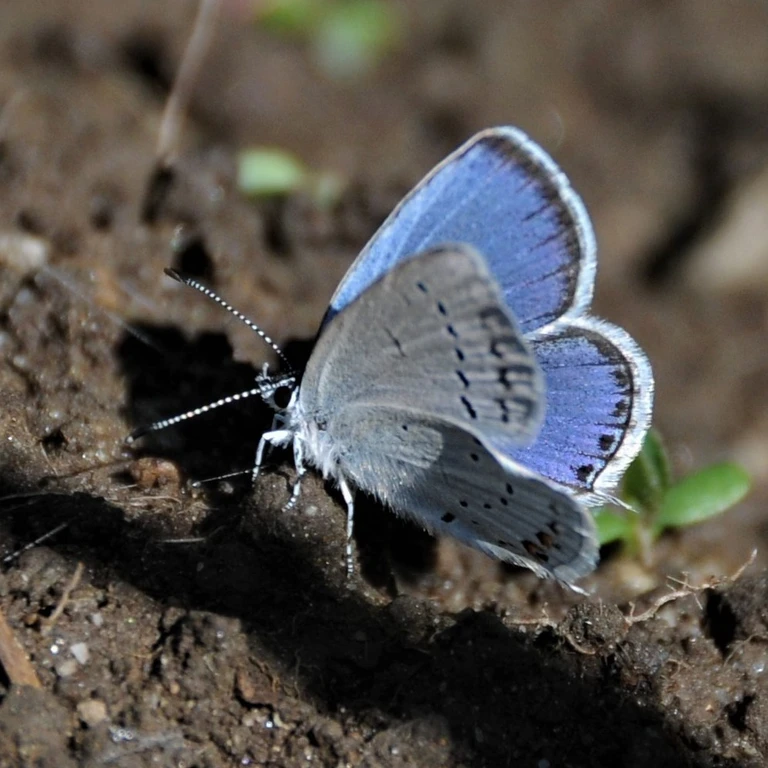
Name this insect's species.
Cupido argiades (also Elkalyce argiades)
